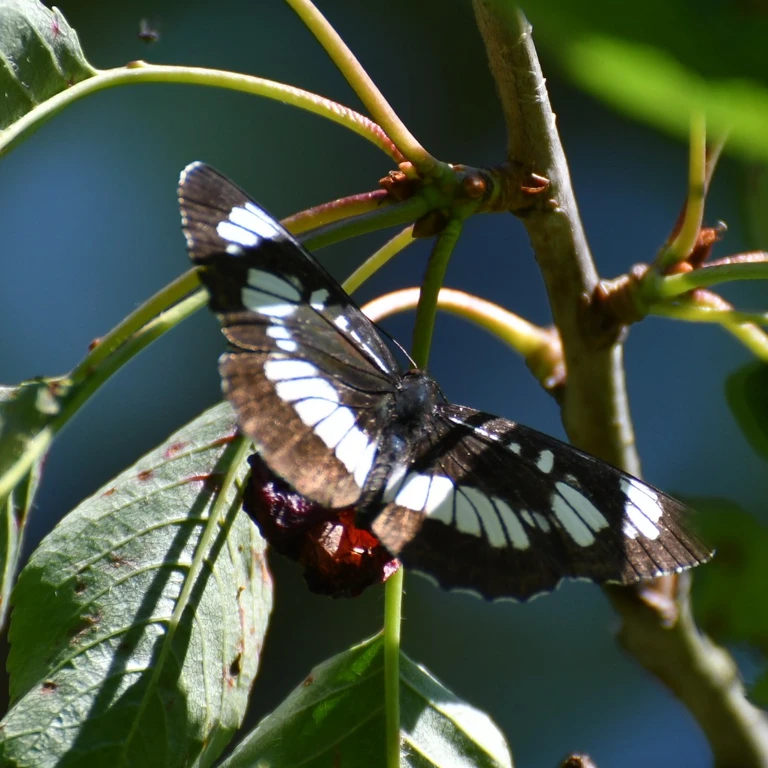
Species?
Neptis rivularis
